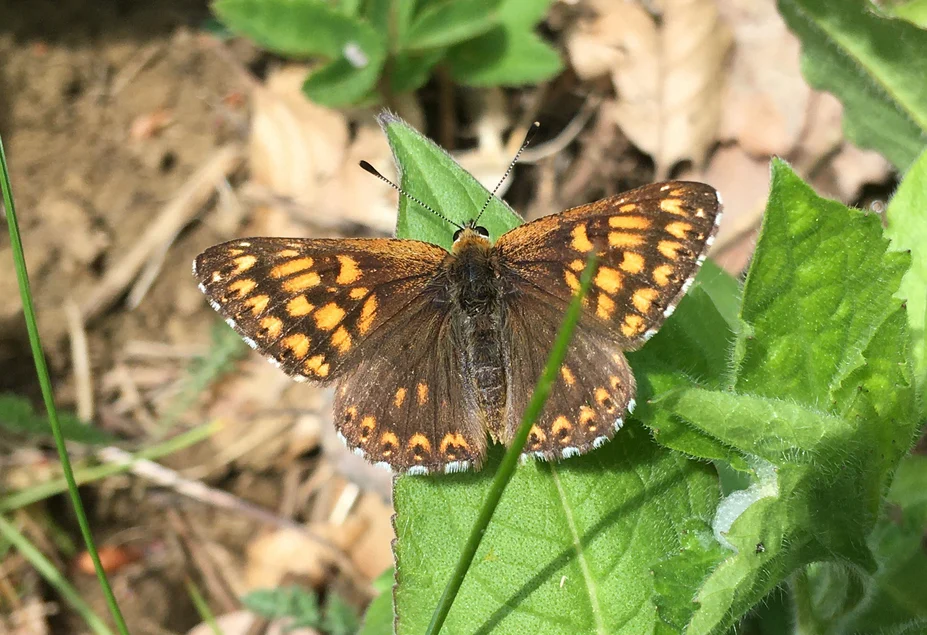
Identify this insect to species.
Hamearis lucina
